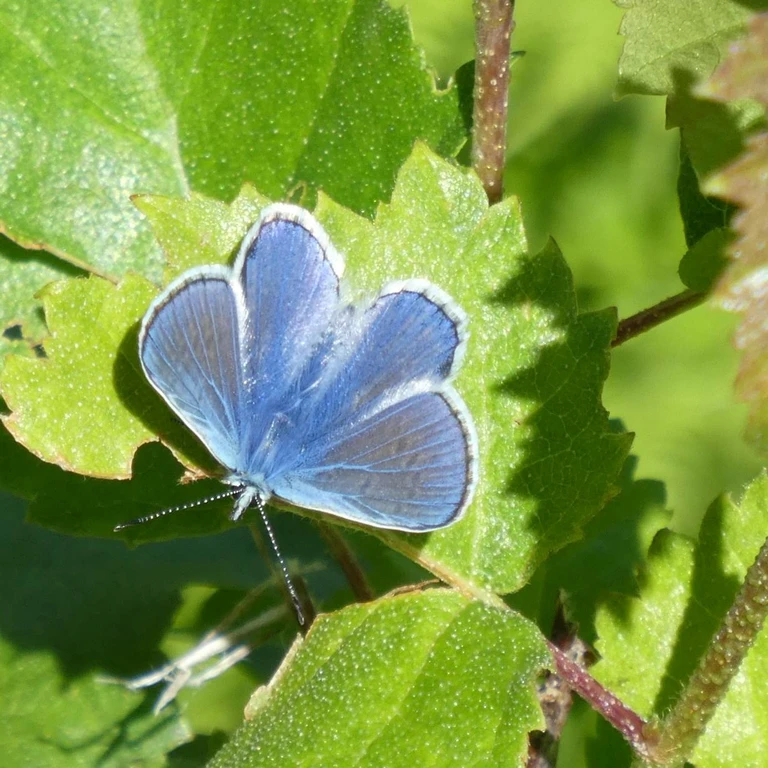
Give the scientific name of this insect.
Polyommatus icarus
